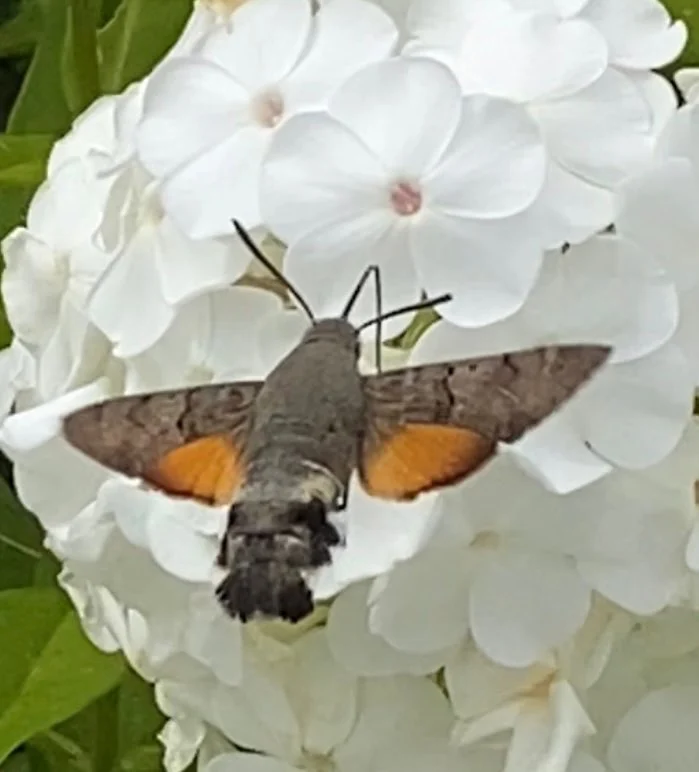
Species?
Macroglossum stellatarum
